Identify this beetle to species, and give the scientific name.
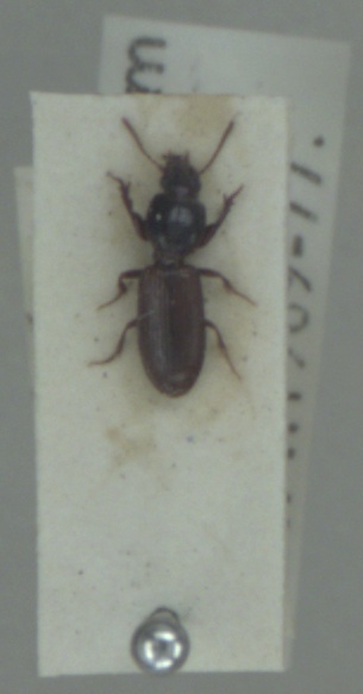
Clivina collaris
